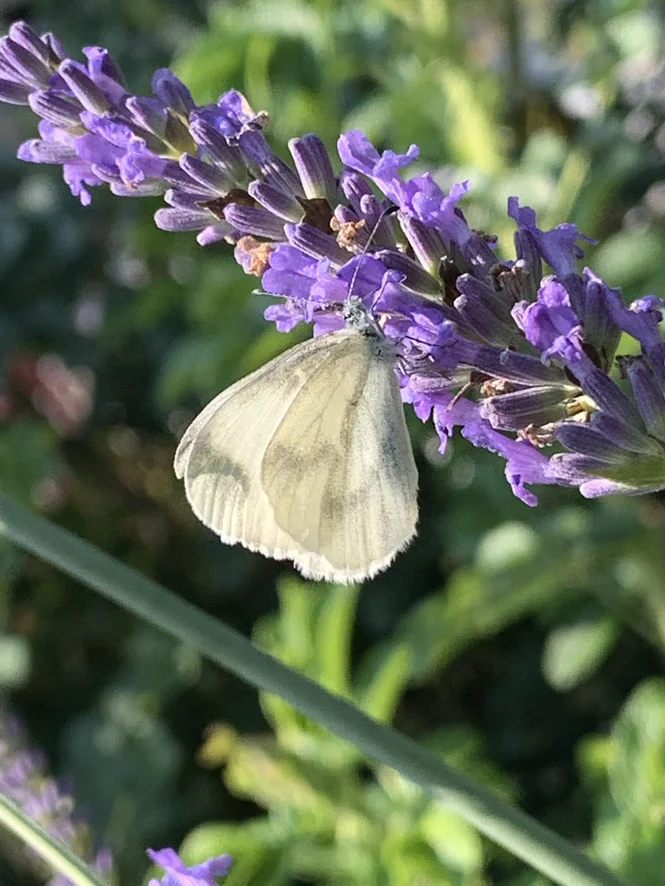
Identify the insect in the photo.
Leptidea sinapis/juvernica
